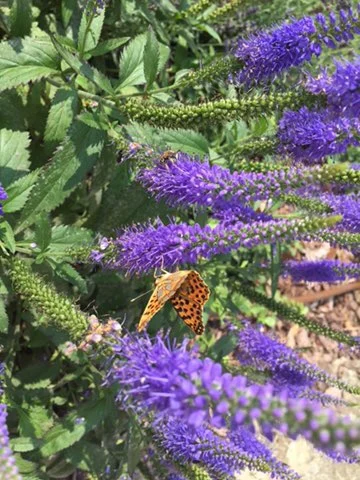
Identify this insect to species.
Issoria lathonia
